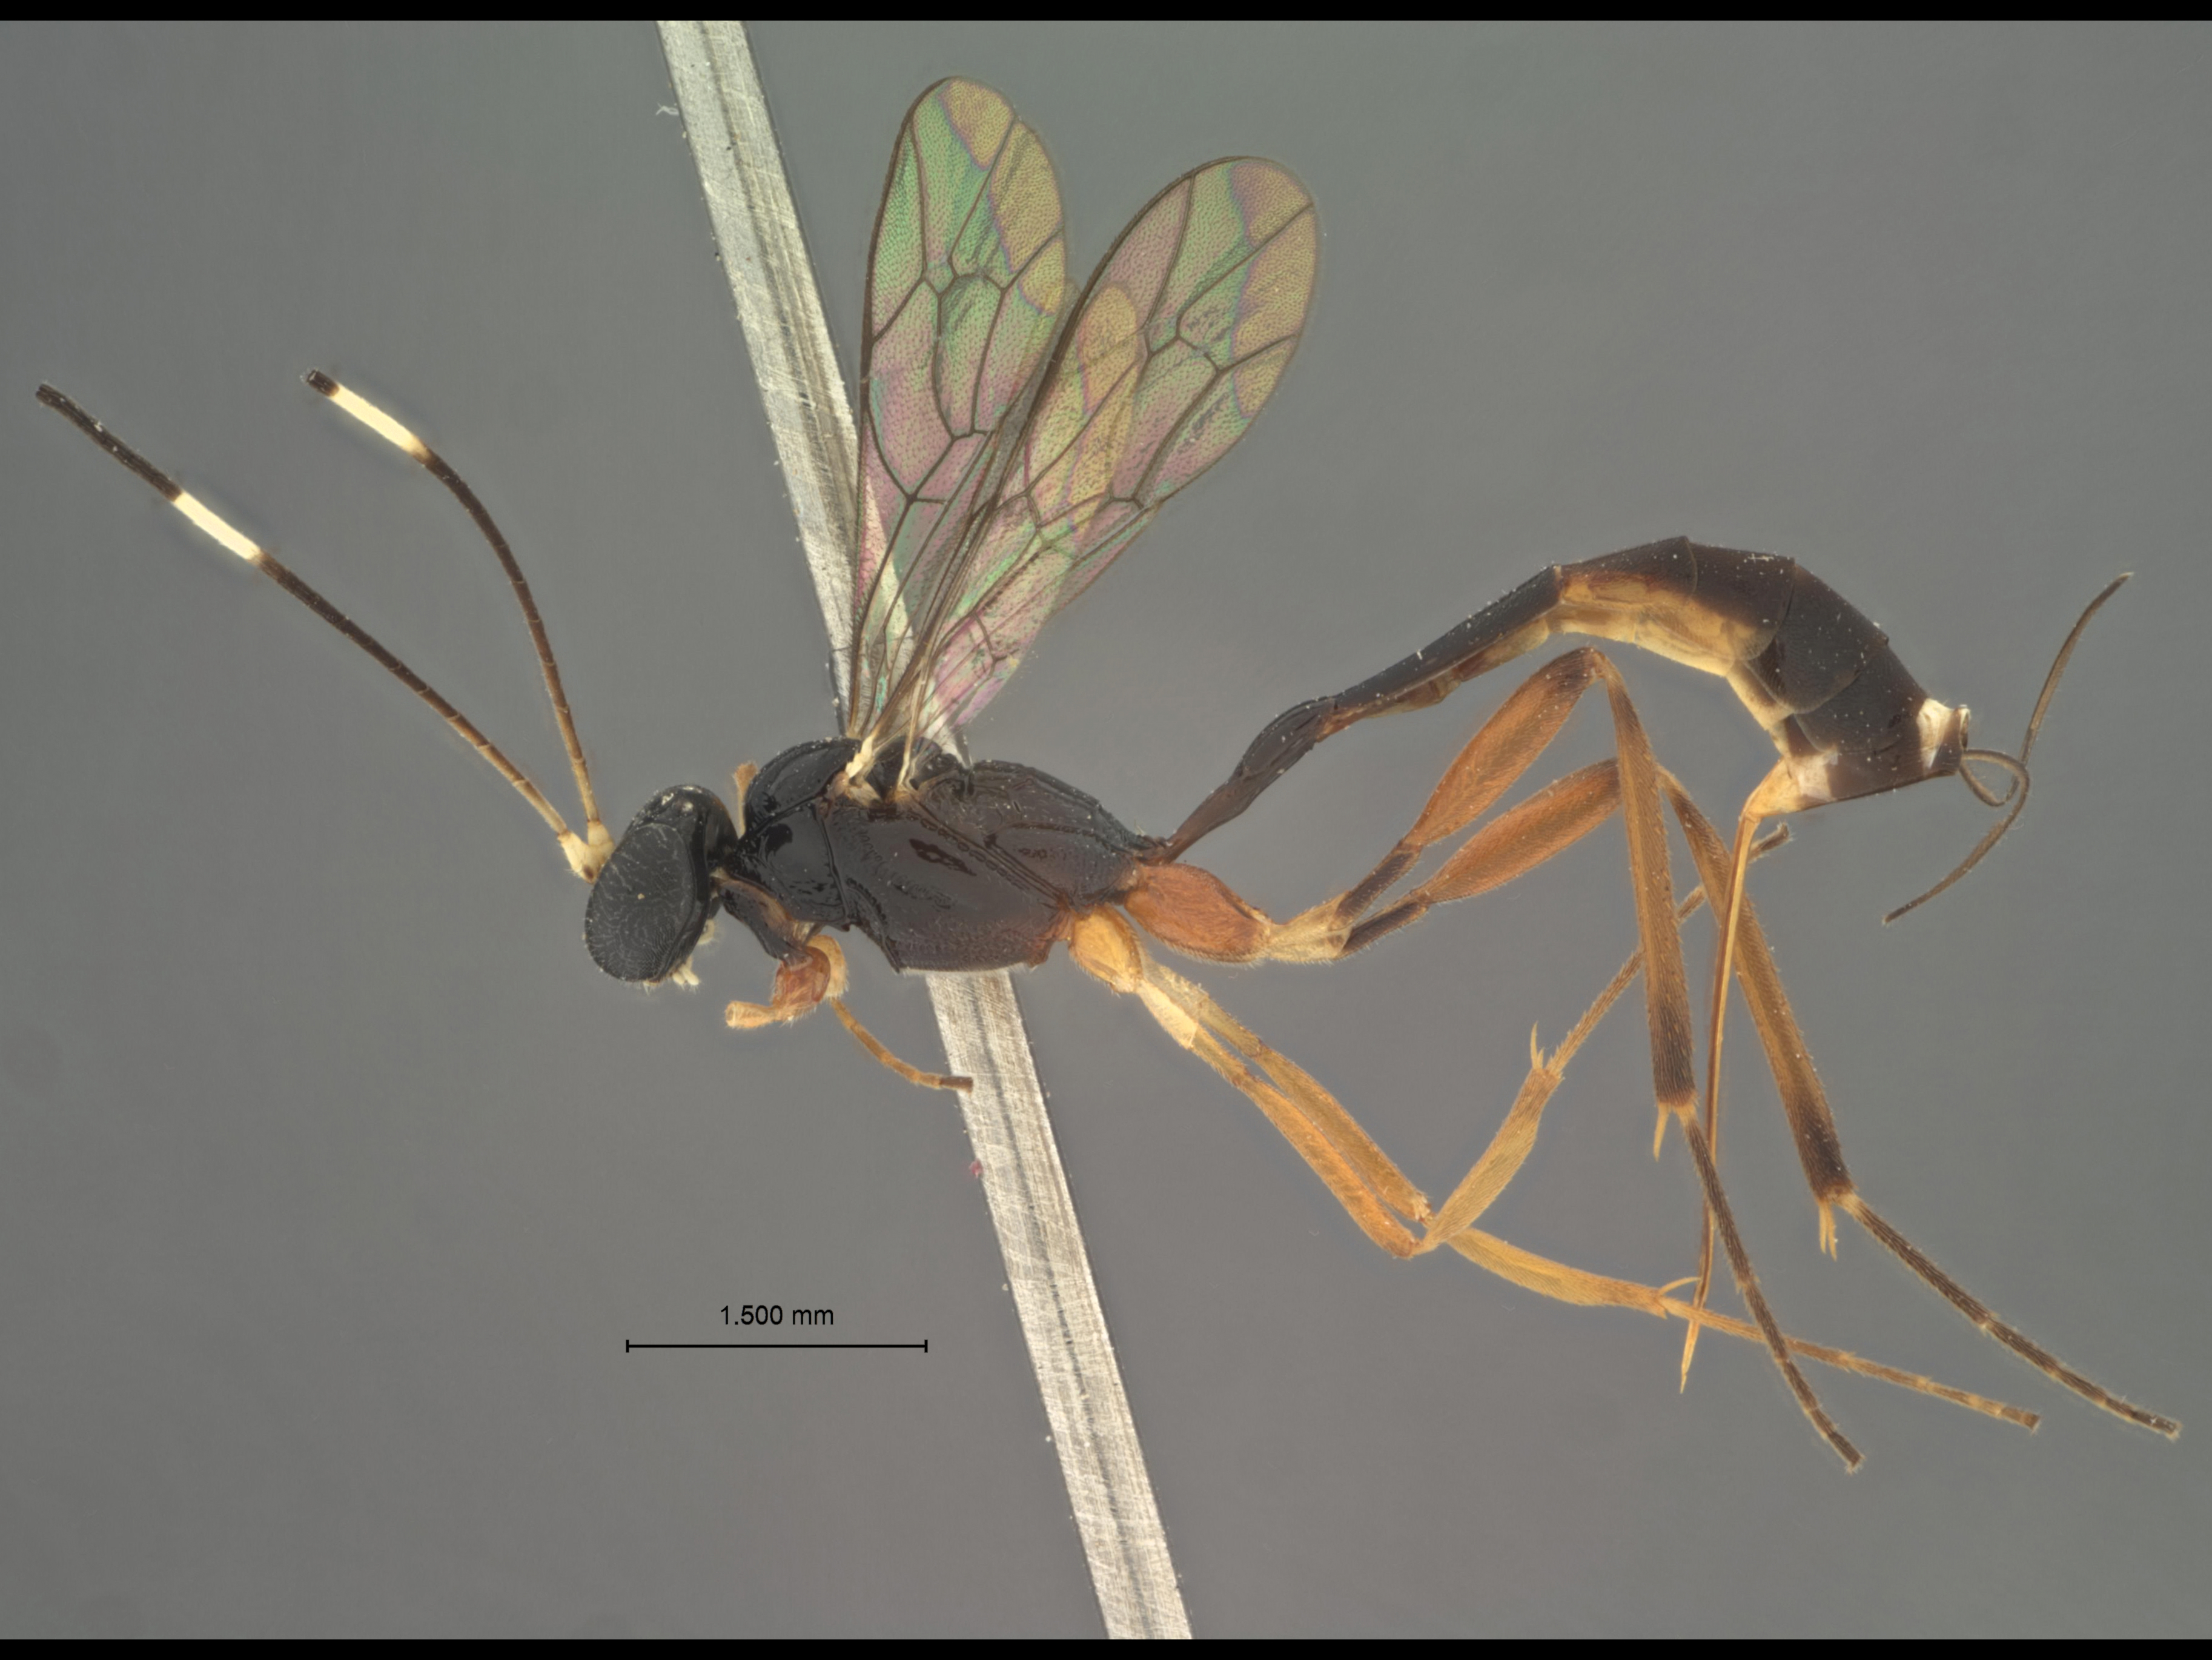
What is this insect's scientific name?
Chriodes orientalis
